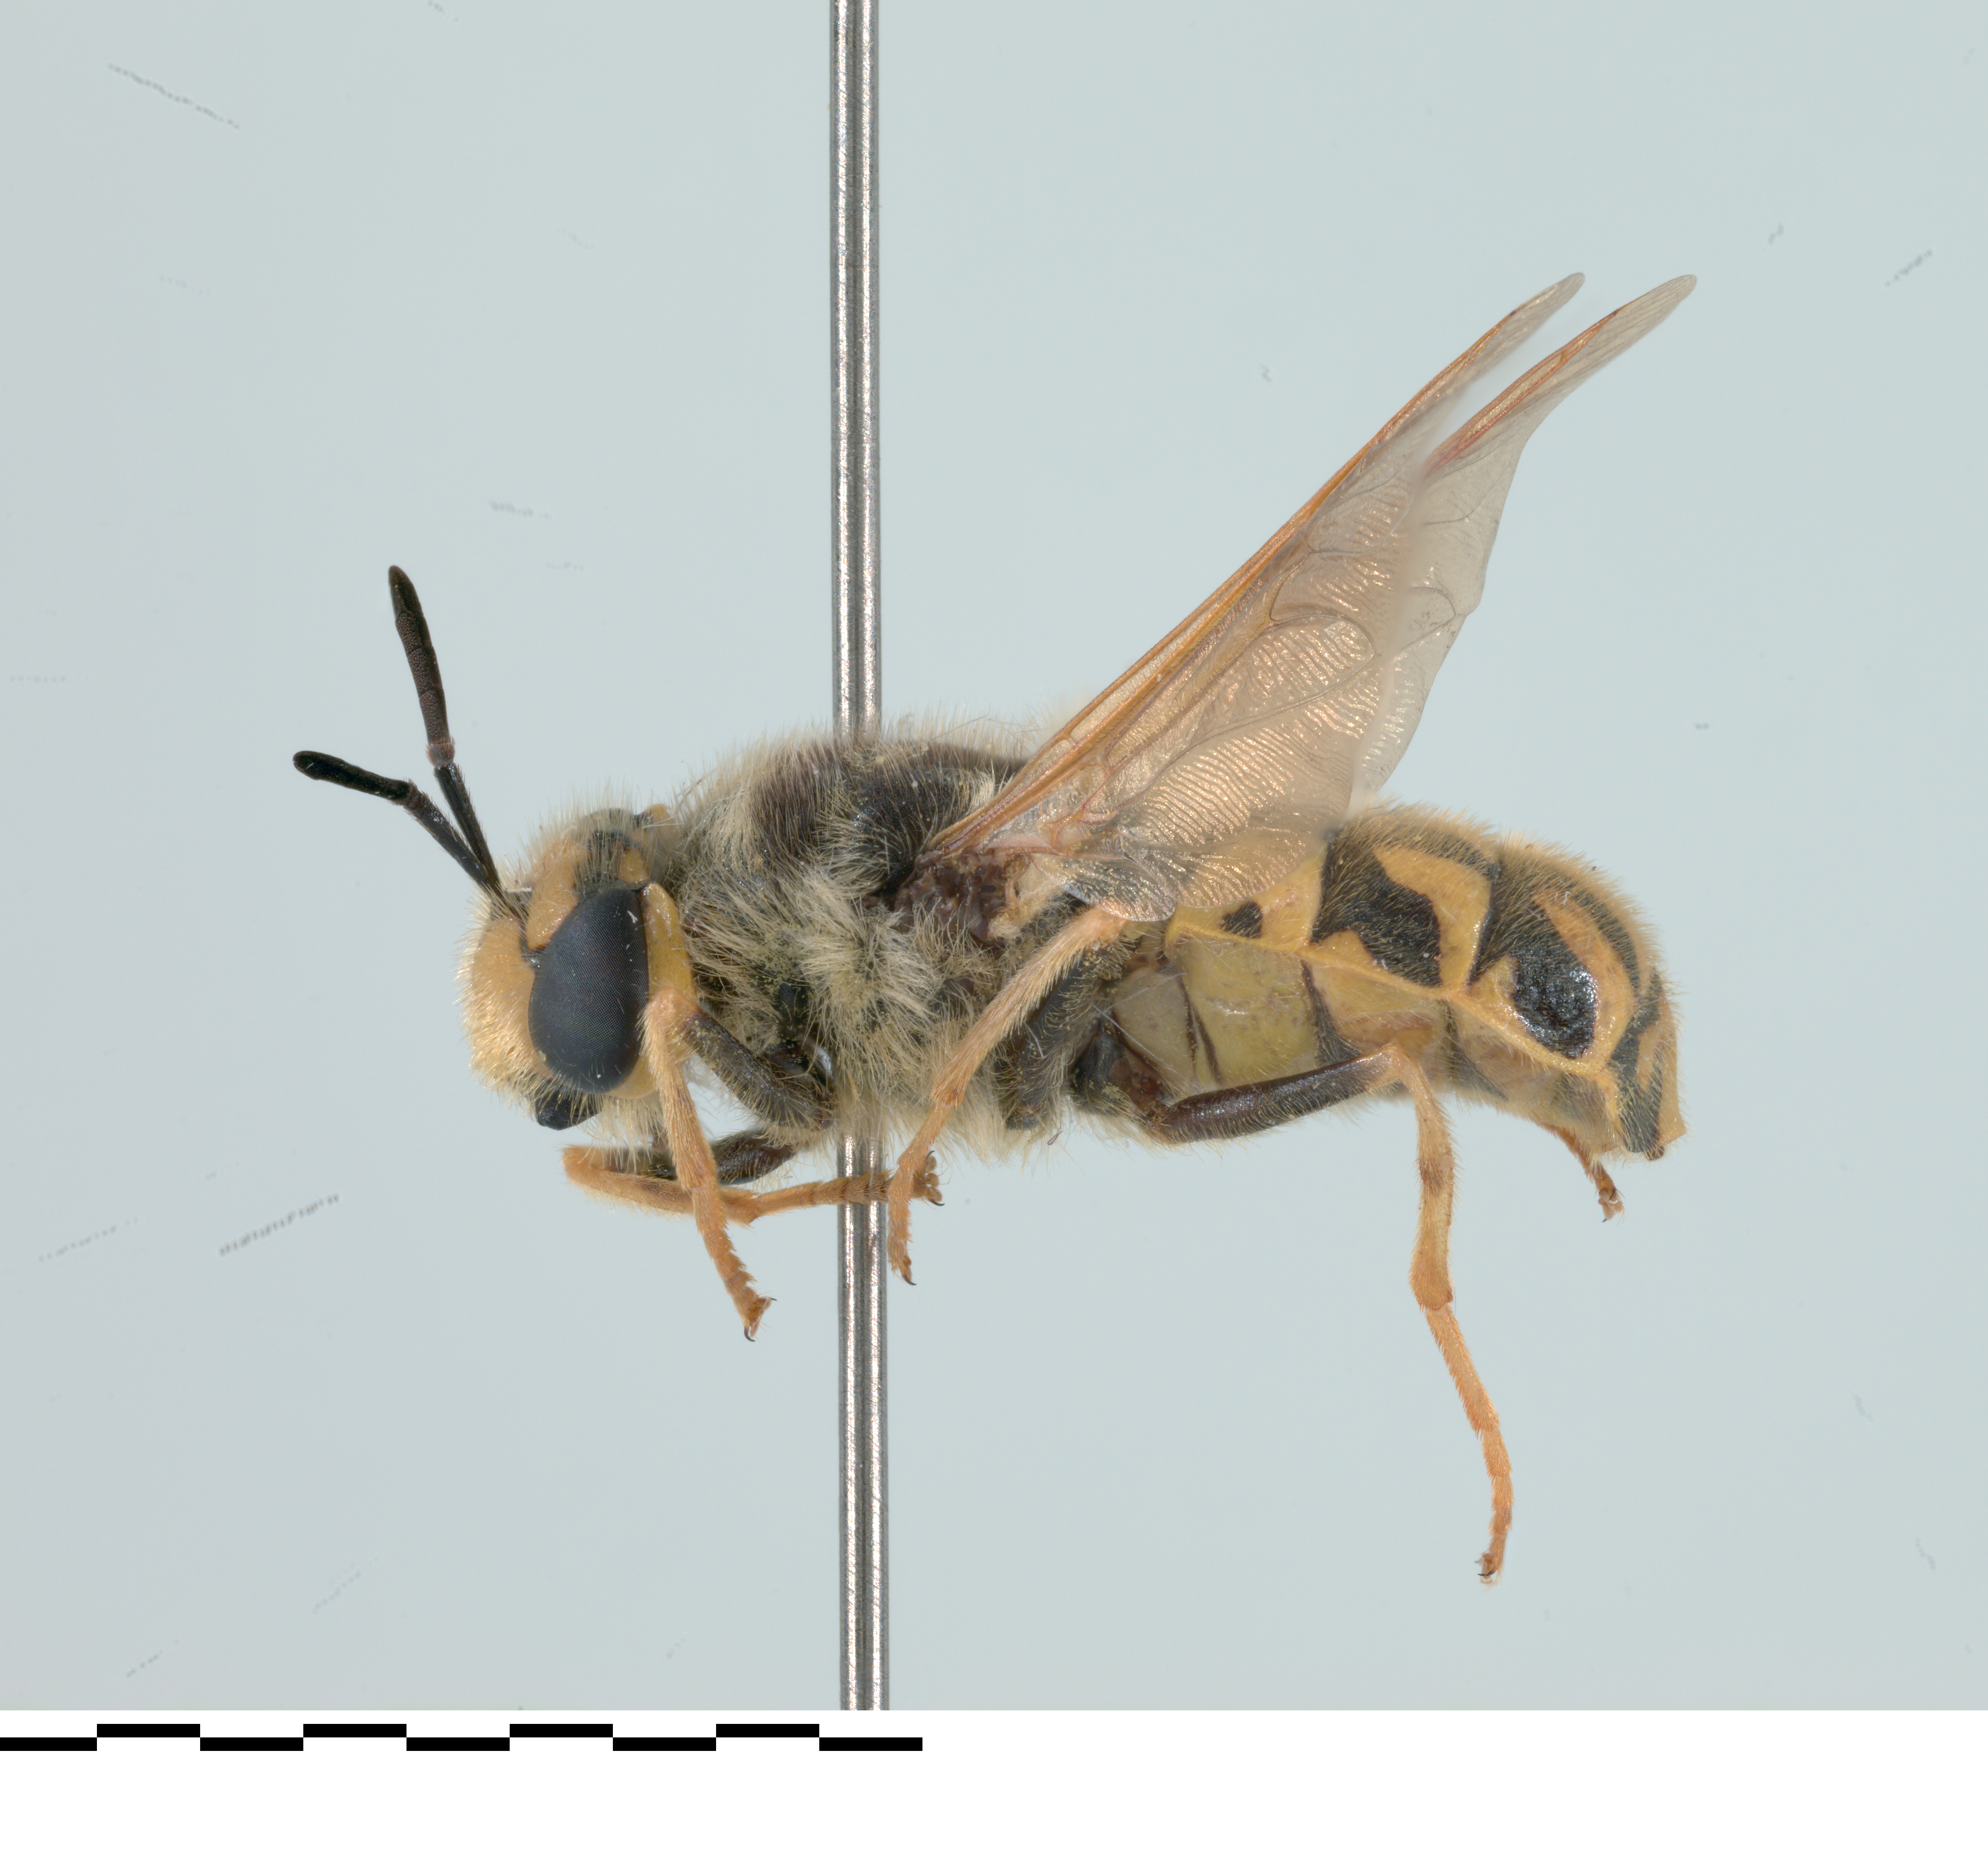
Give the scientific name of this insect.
Stratiomys maculosa
